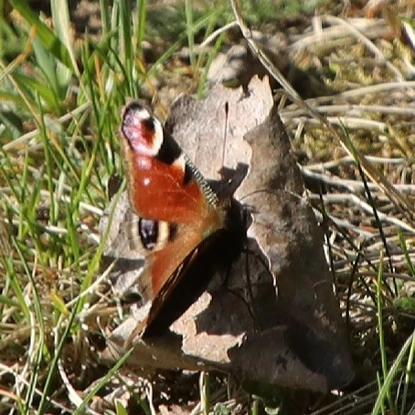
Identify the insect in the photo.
Aglais io
